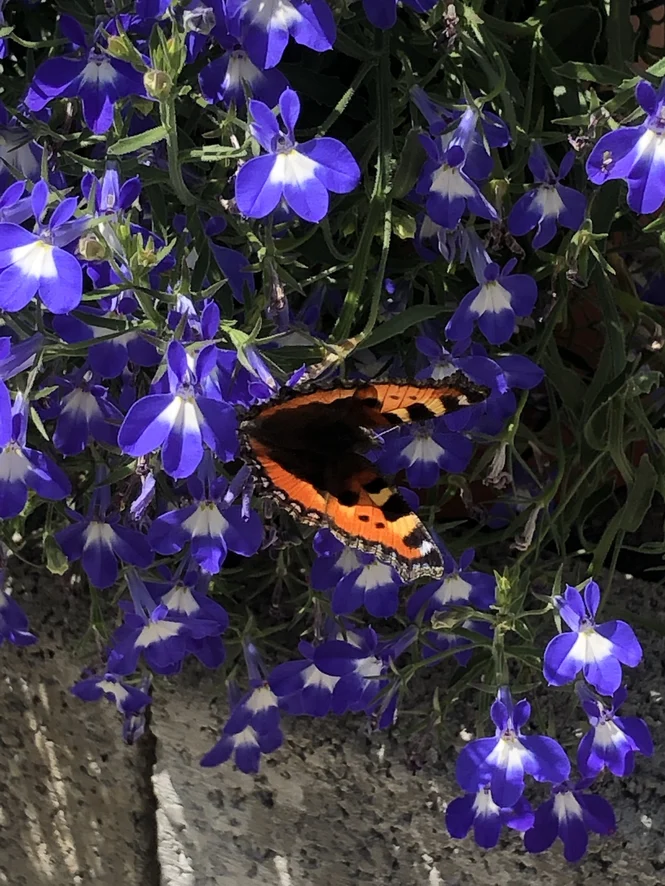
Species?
Aglais urticae
